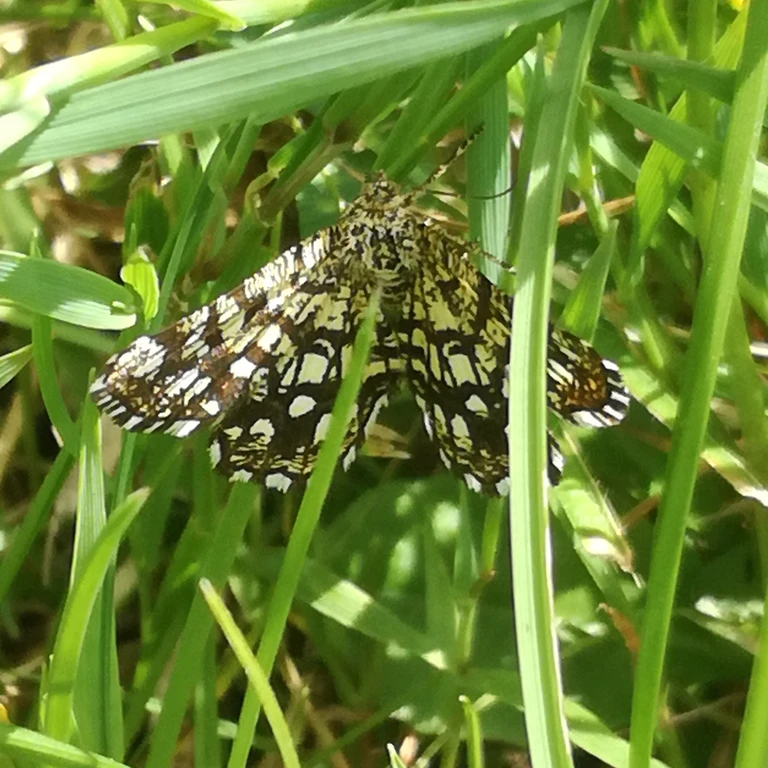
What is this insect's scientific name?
Chiasmia clathrata
